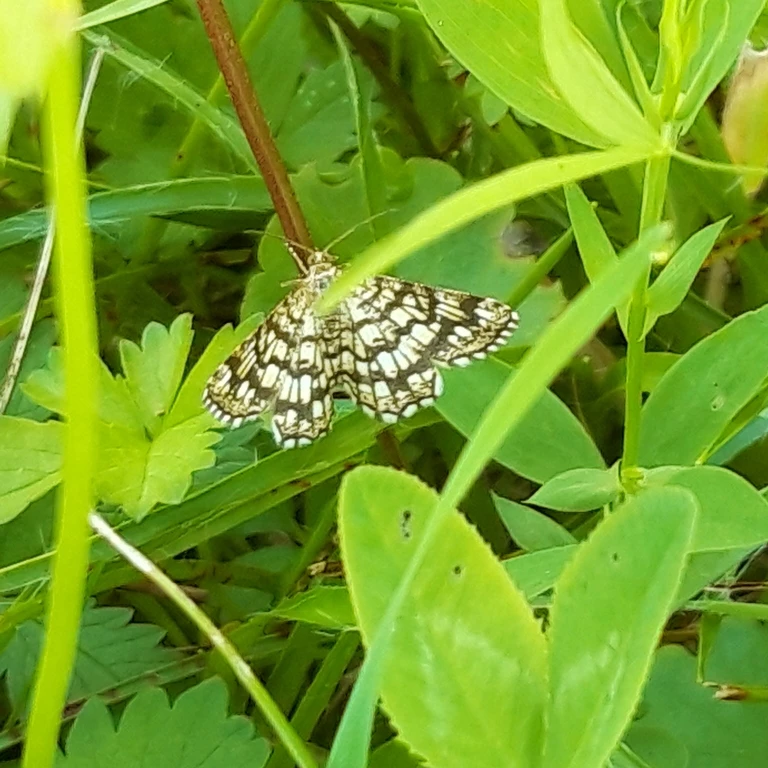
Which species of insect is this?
Chiasmia clathrata
